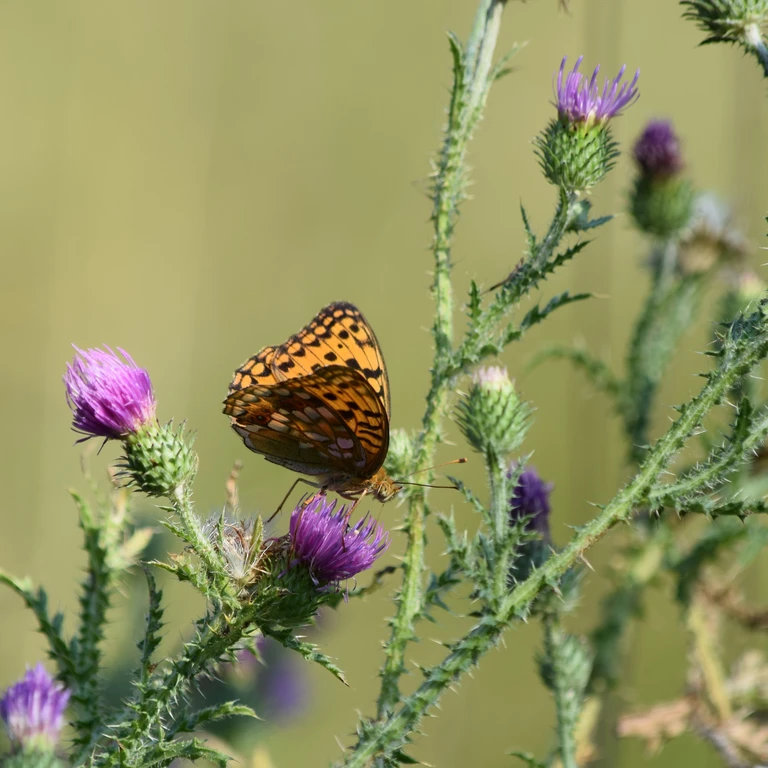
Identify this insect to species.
Fabriciana adippe
